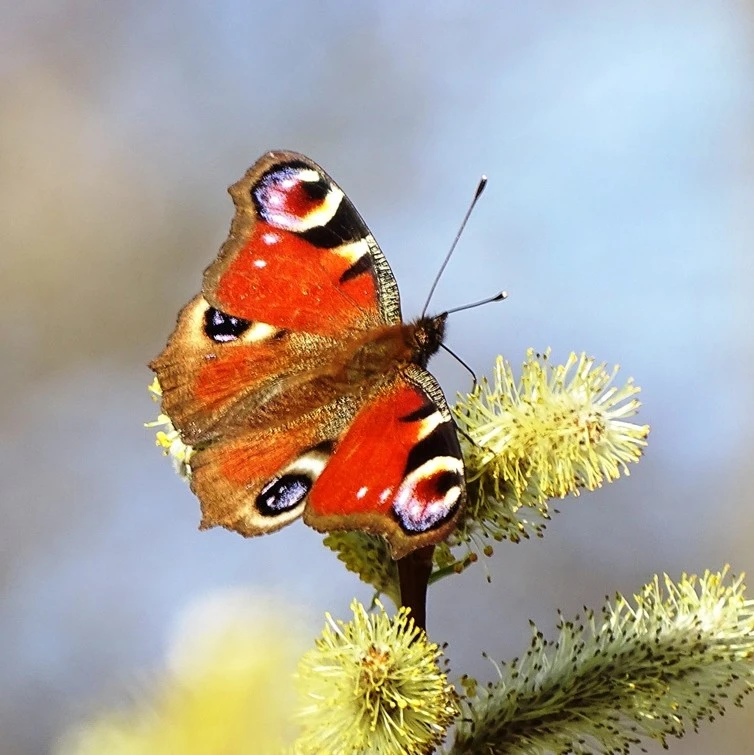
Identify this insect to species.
Aglais io
